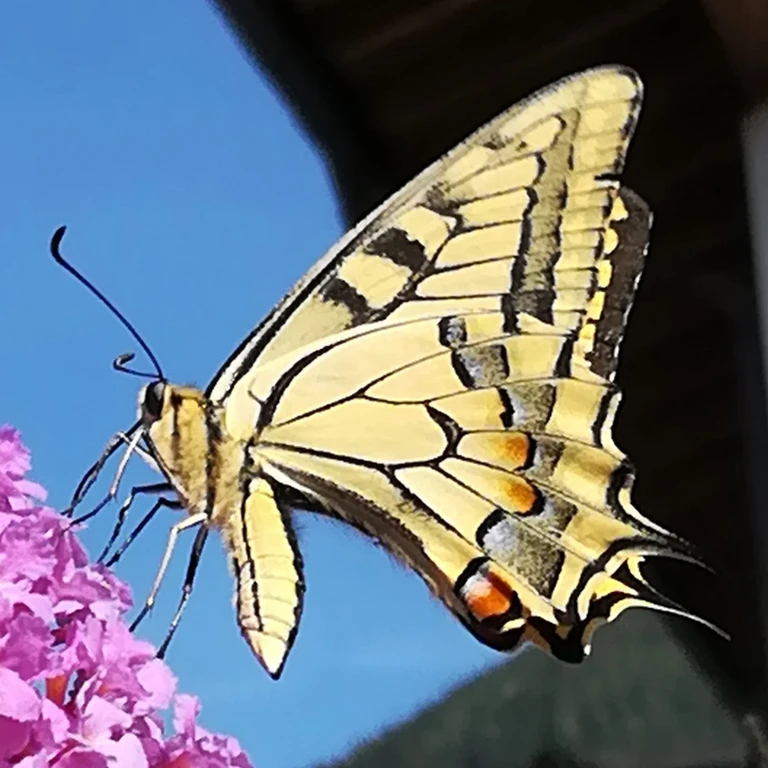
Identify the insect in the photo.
Papilio machaon
